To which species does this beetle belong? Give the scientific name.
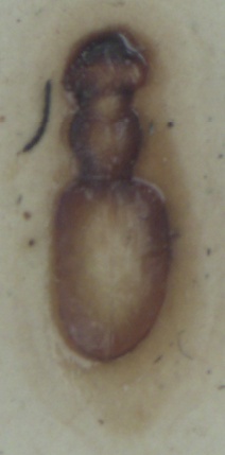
Elaphrus lapponicus
